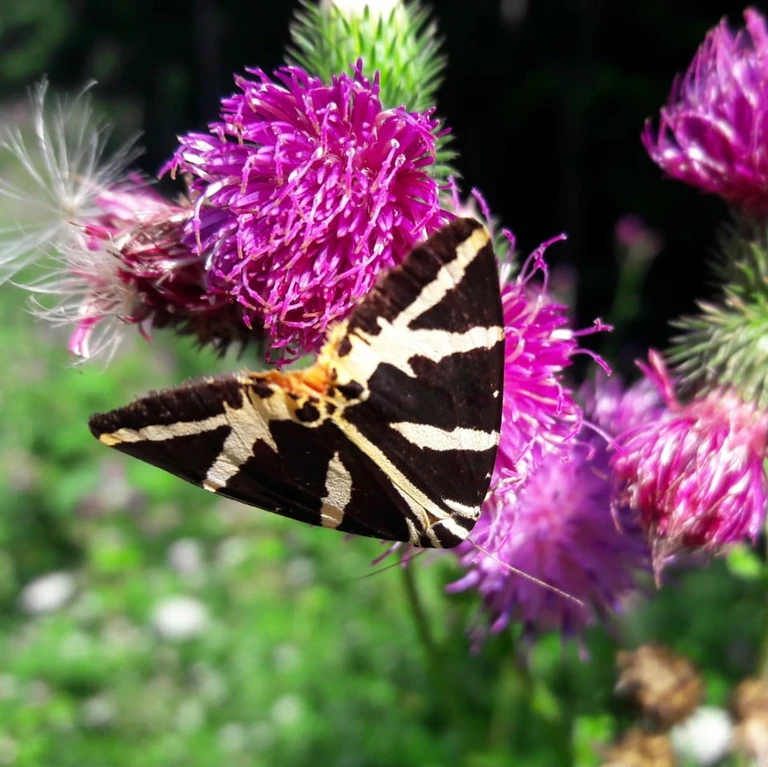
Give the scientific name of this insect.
Euplagia quadripunctaria
